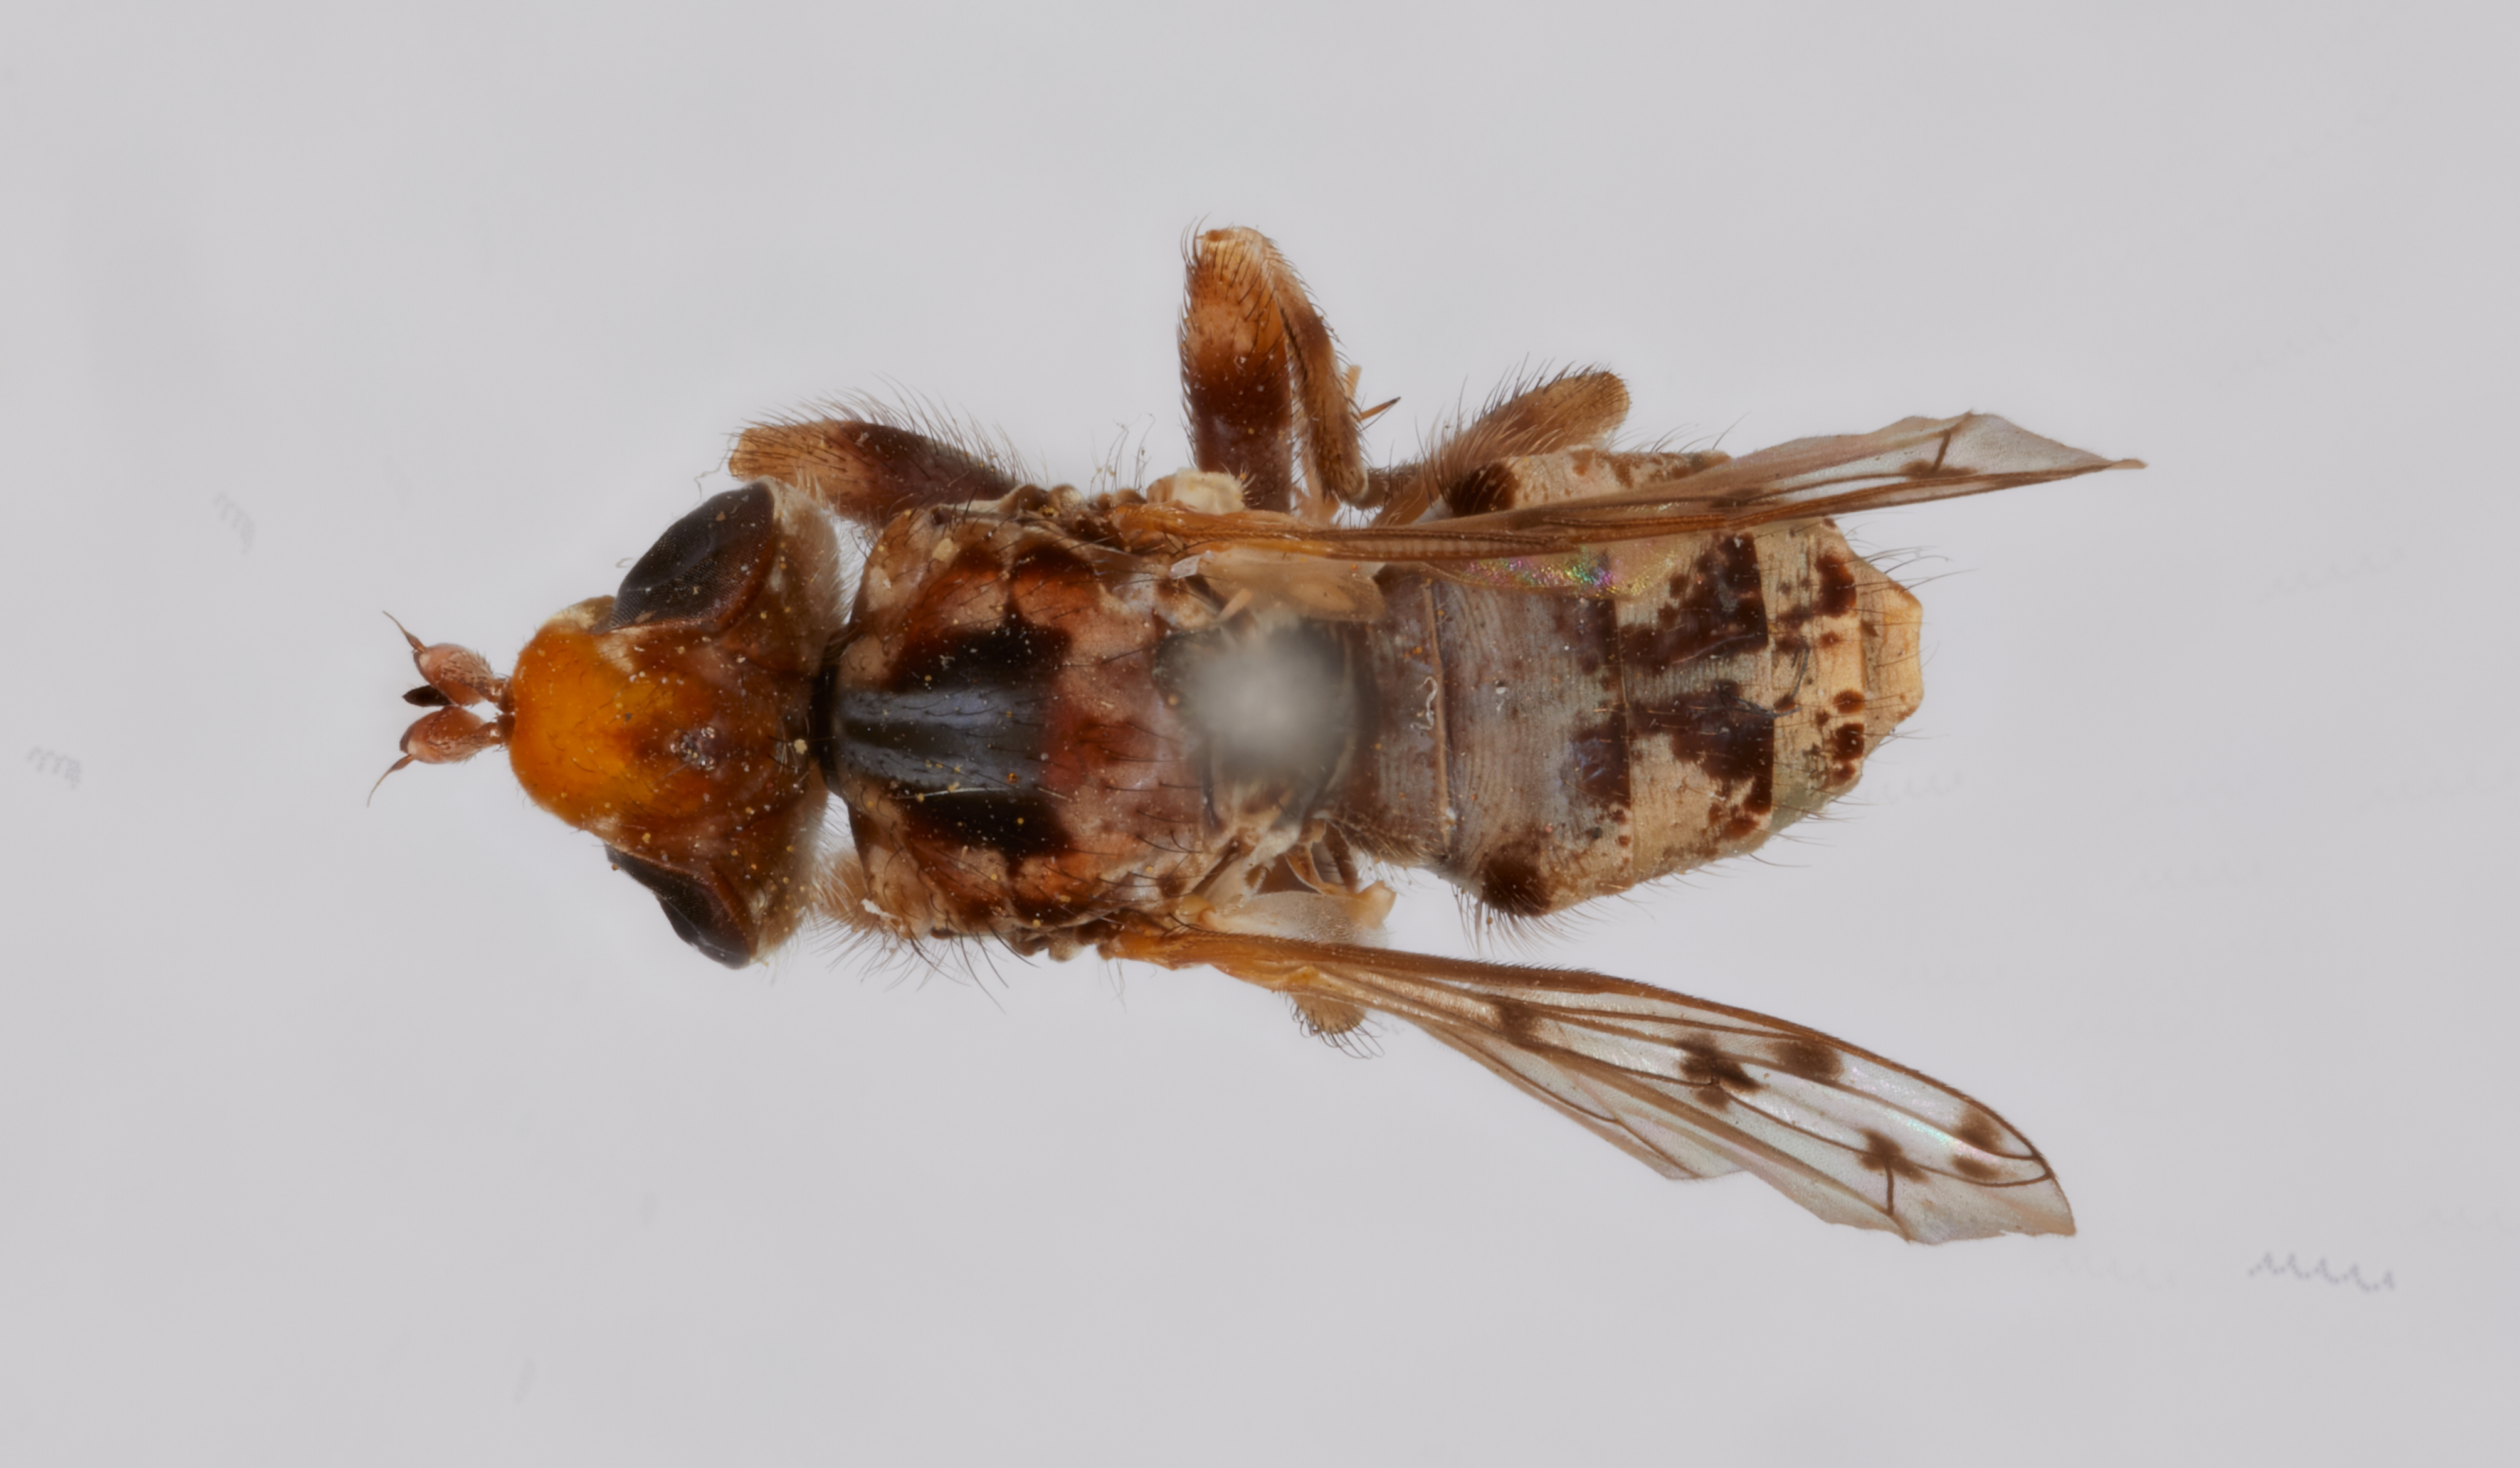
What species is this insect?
Zodion punctipenne (also Zodion punctipennis)
